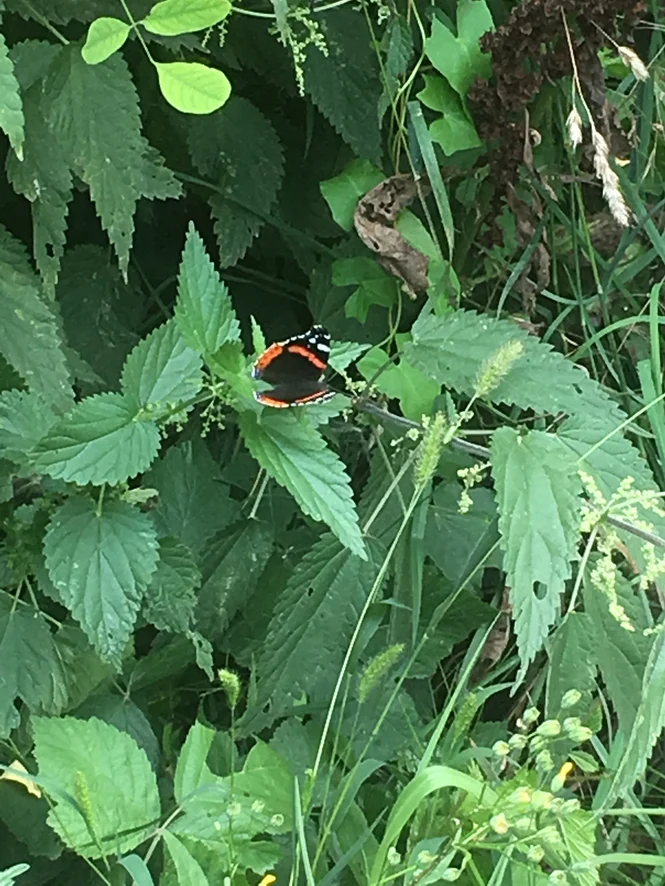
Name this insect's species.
Vanessa atalanta
